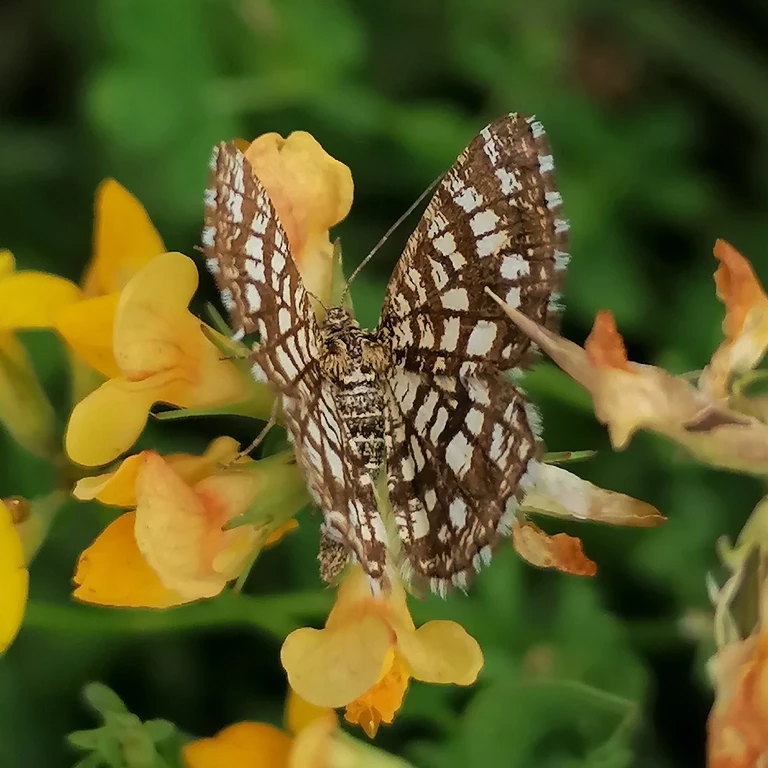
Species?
Chiasmia clathrata
